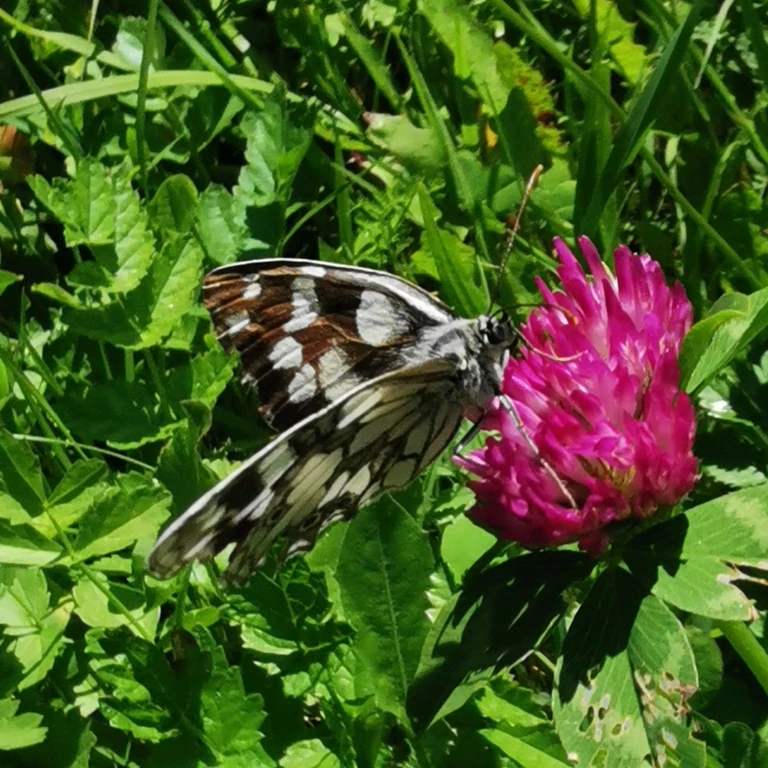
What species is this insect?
Melanargia galathea
